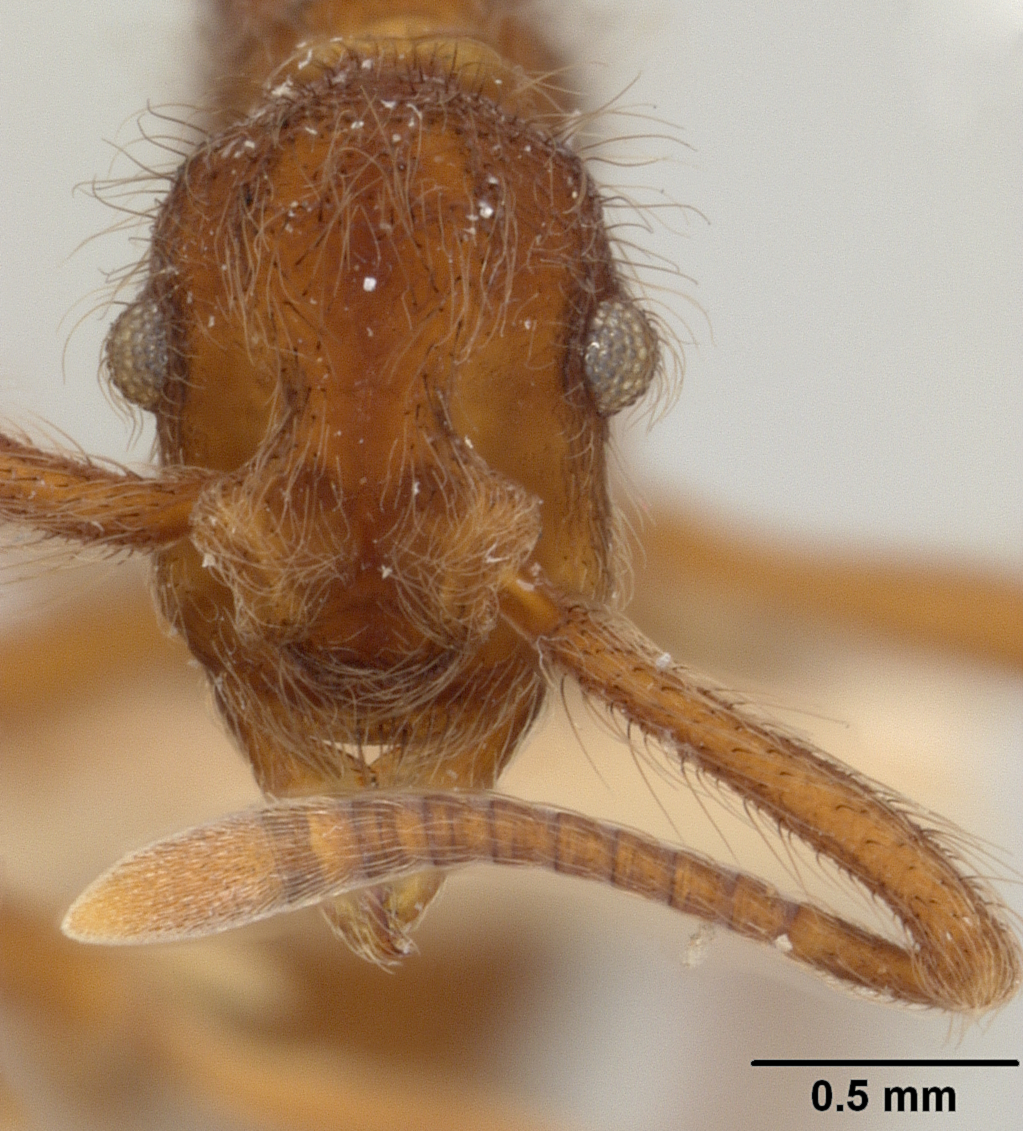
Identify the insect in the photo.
Apterostigma auriculatum
